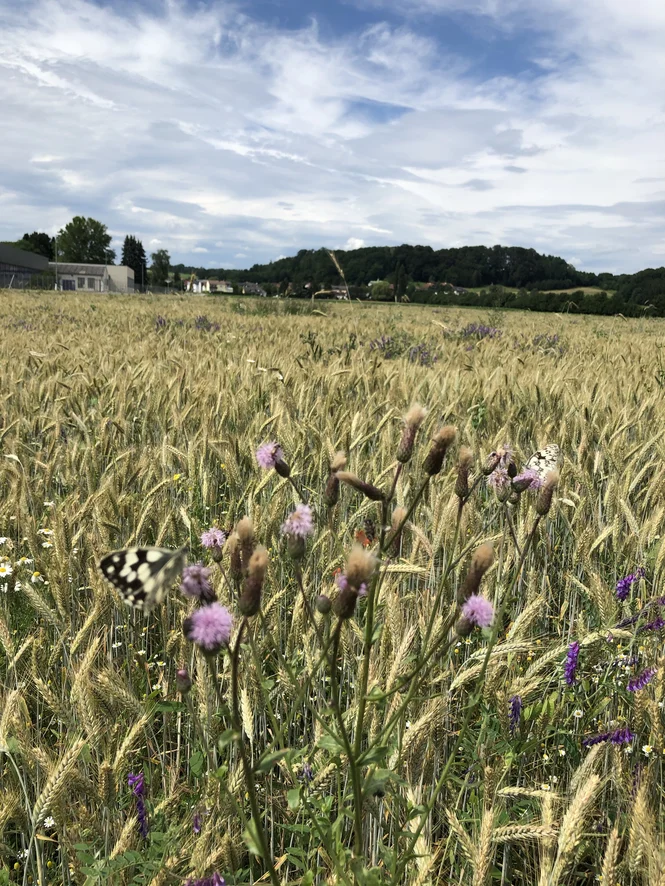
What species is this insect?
Melanargia galathea
